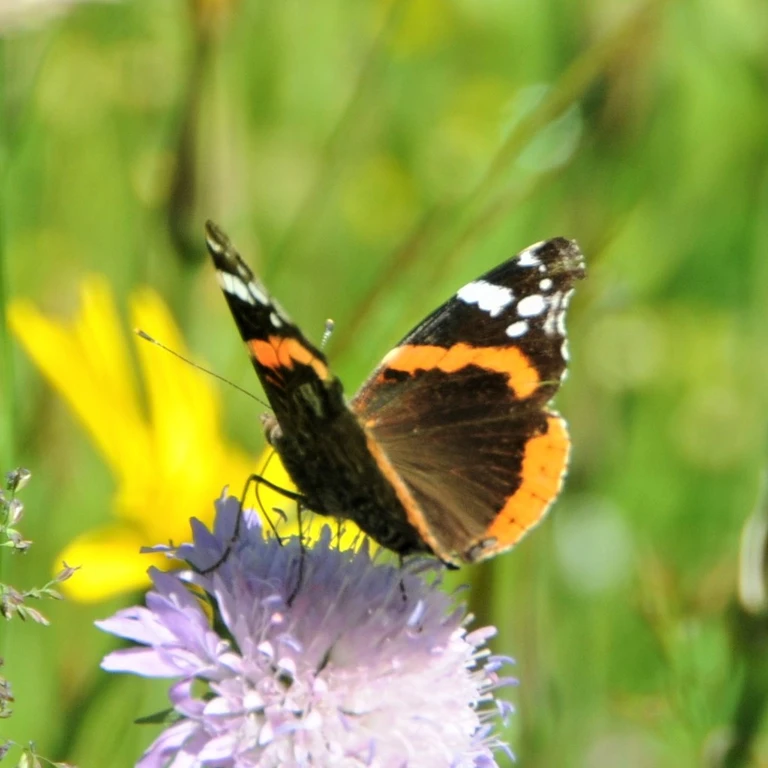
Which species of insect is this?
Vanessa atalanta
